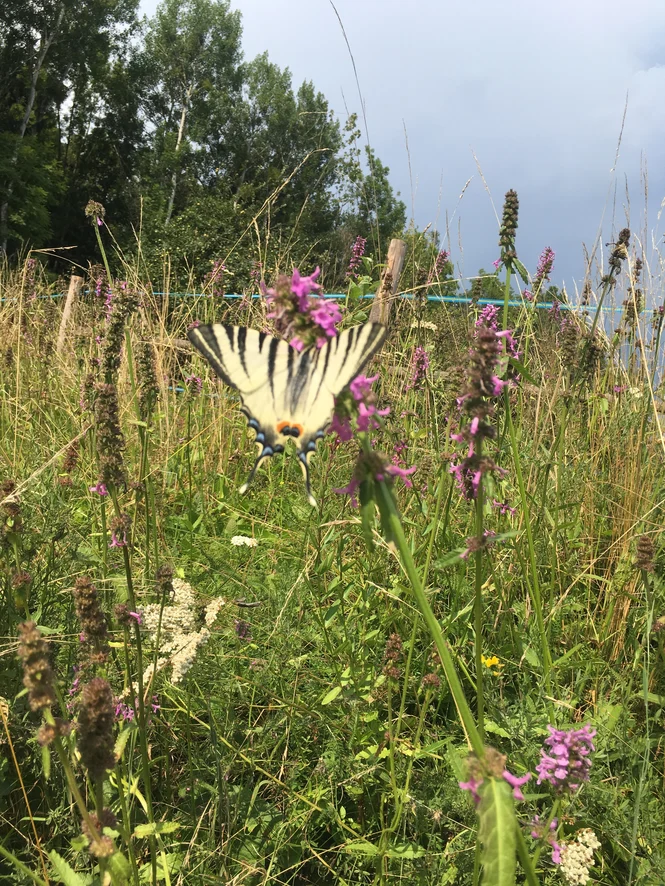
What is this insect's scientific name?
Iphiclides podalirius
